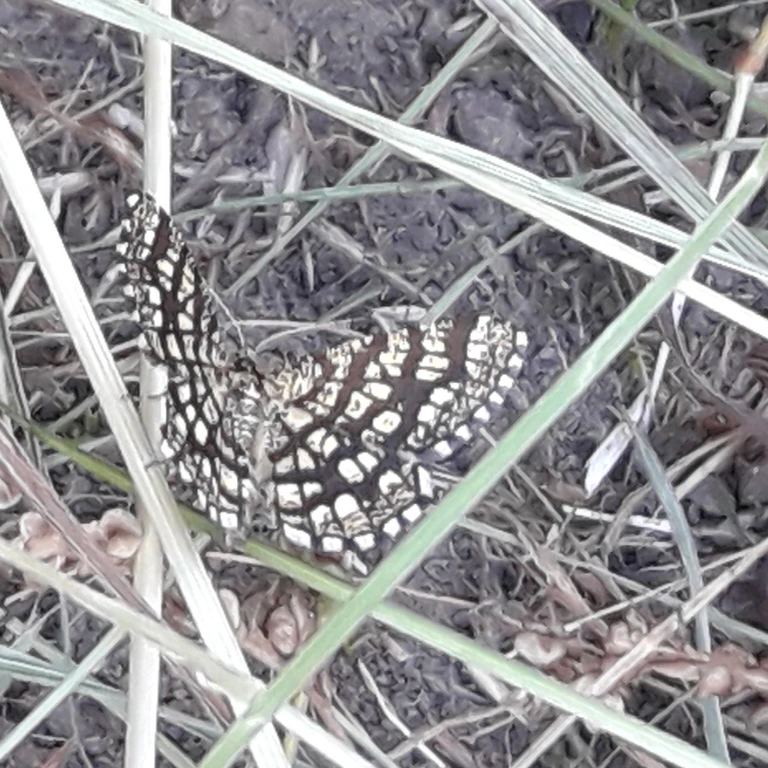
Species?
Chiasmia clathrata
